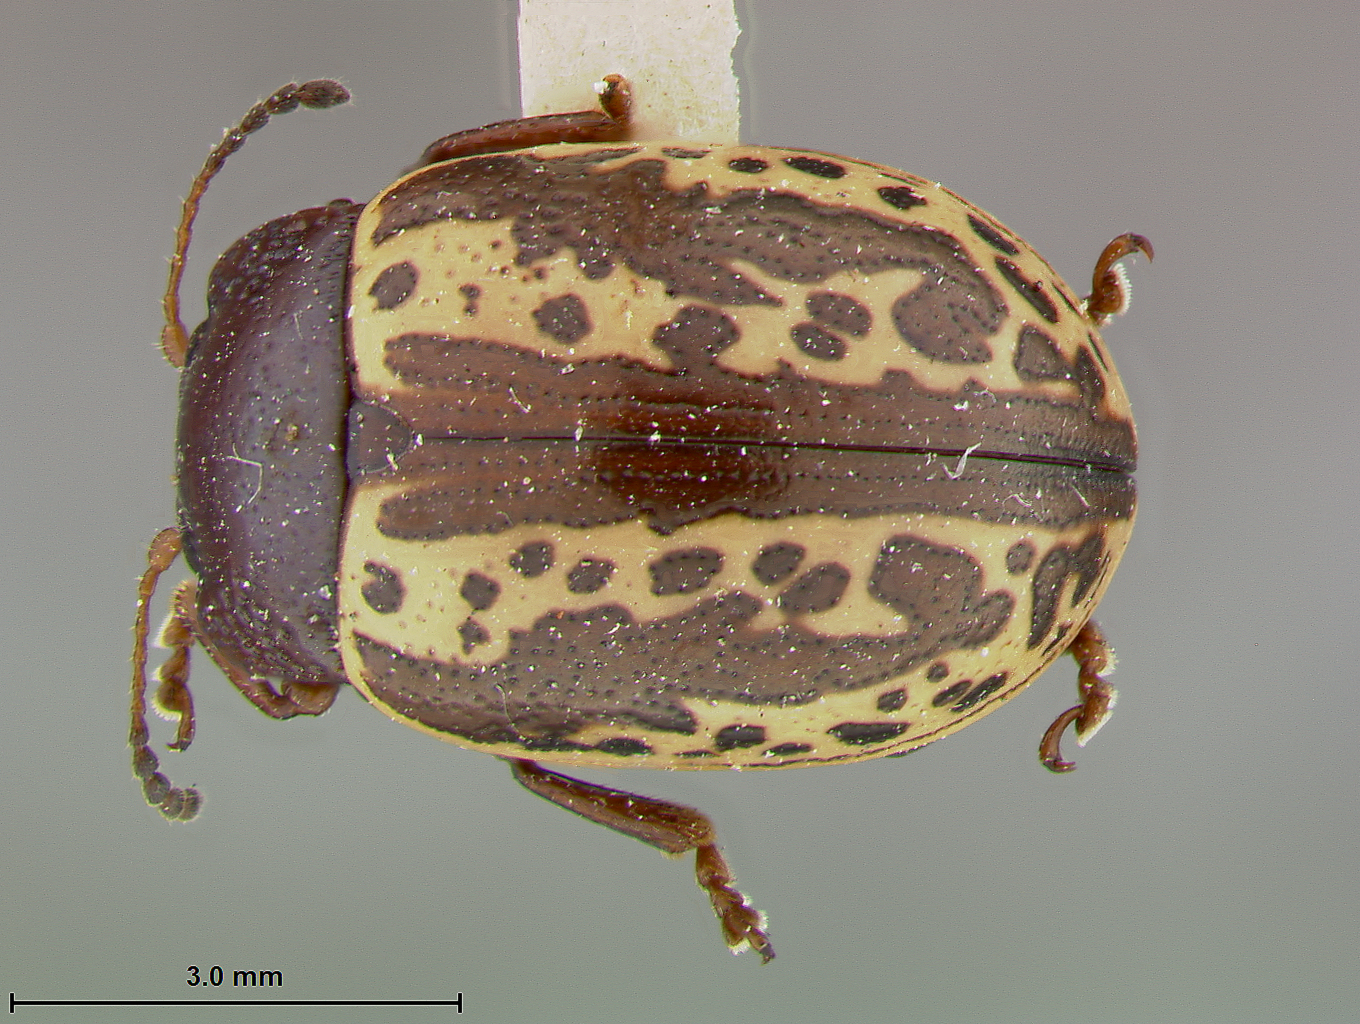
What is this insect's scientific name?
Zygogramma arizonica
